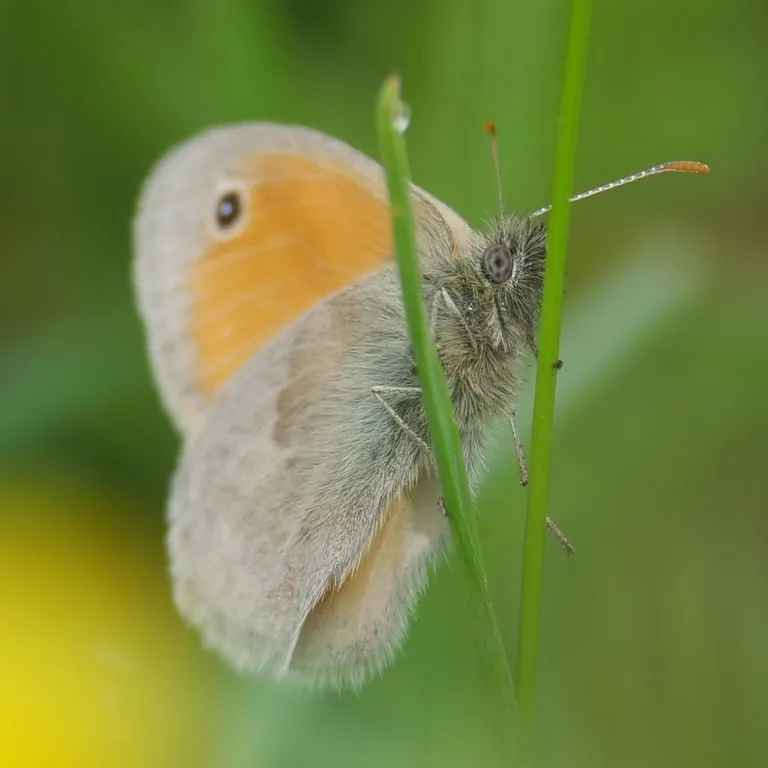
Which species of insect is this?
Coenonympha pamphilus
